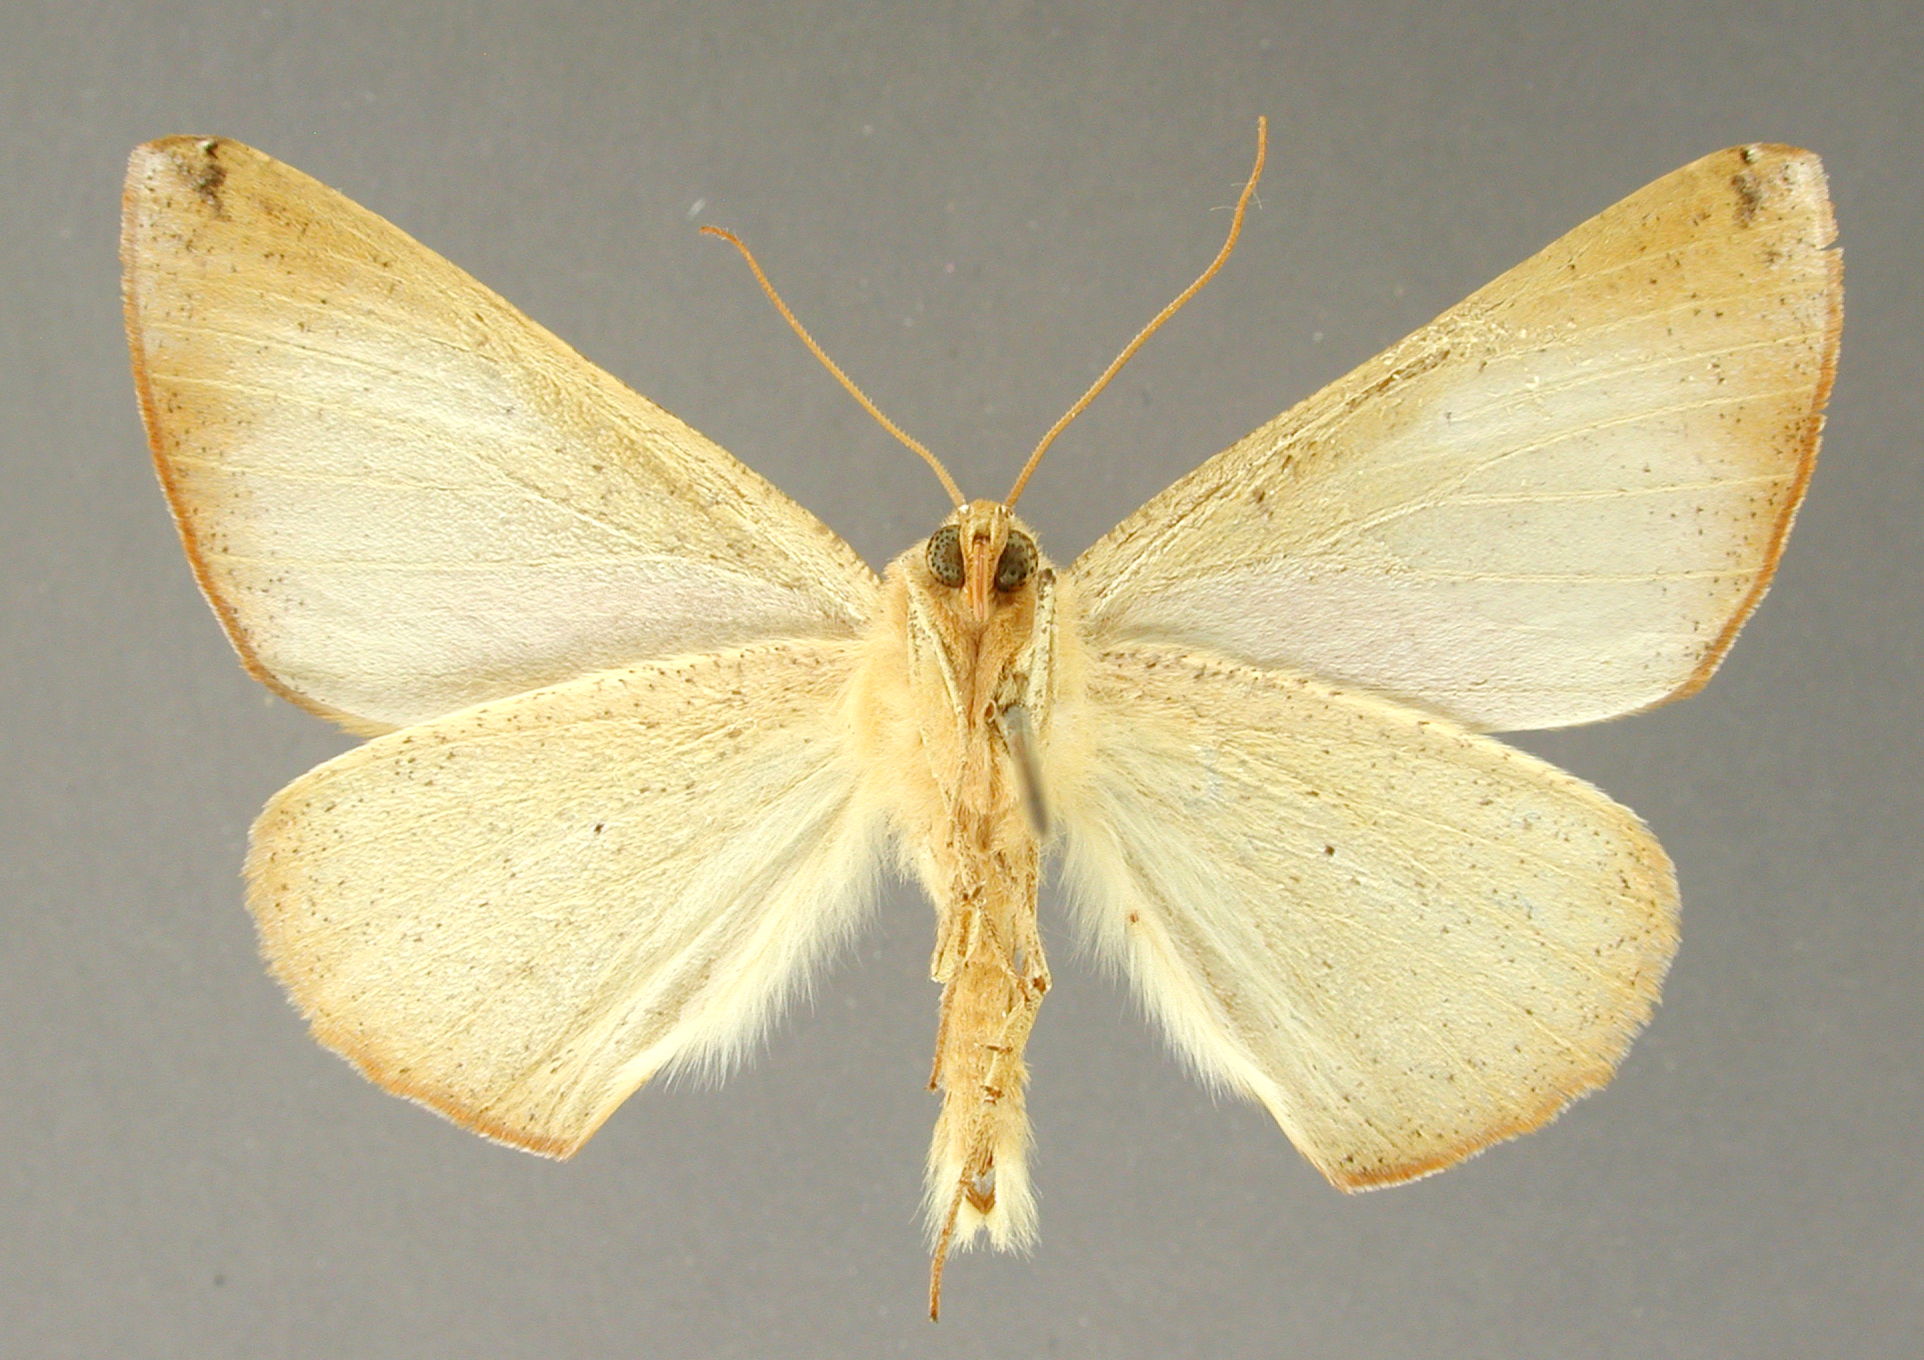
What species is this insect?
Bassania extremata
